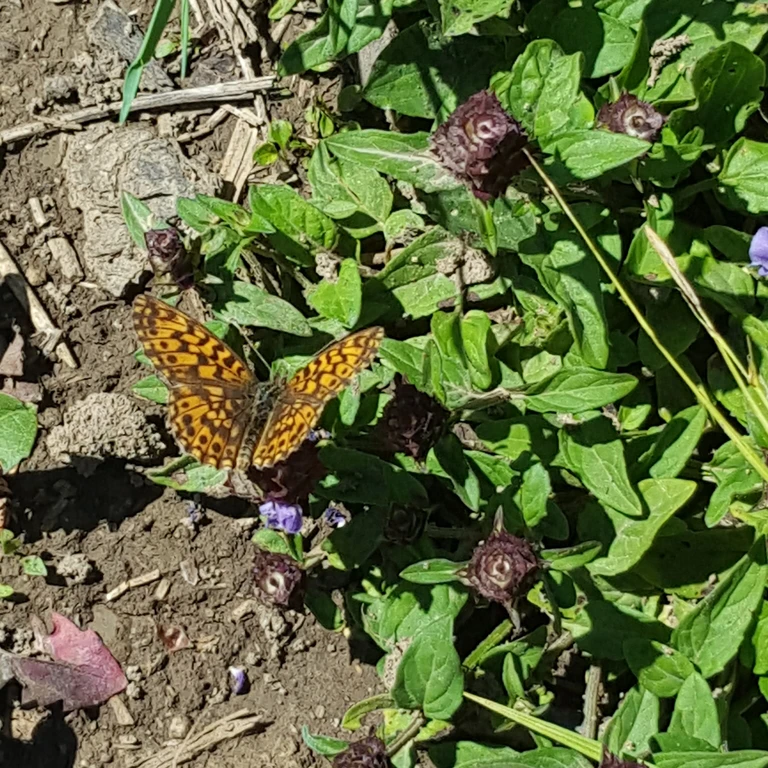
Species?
Boloria dia
